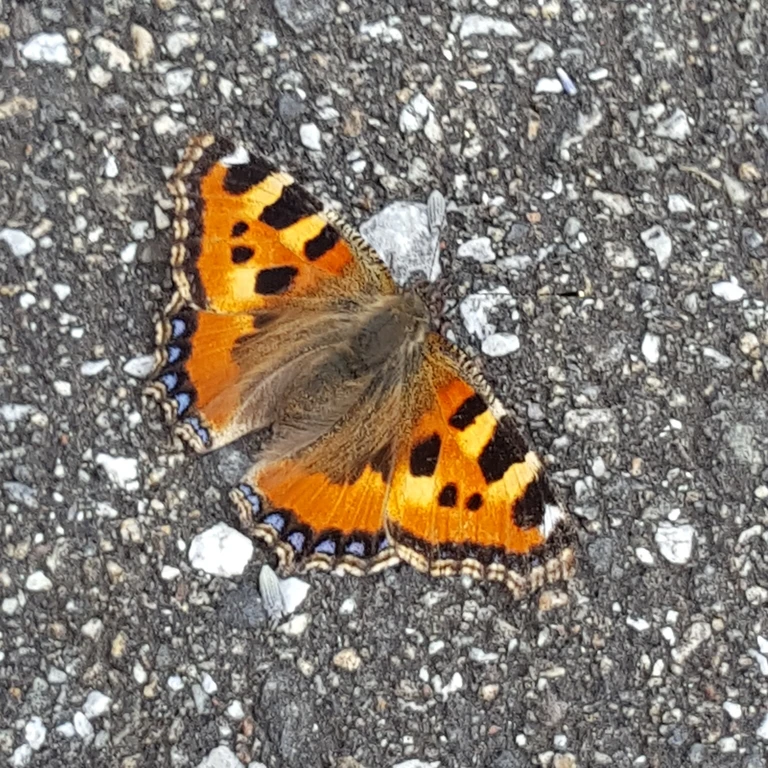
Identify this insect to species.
Aglais urticae
